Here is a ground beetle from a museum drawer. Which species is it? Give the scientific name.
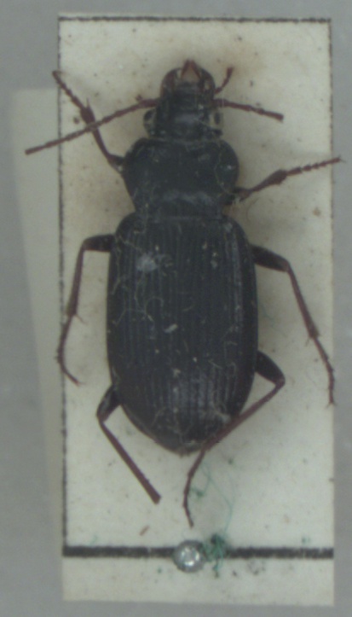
Nebria brevicollis
